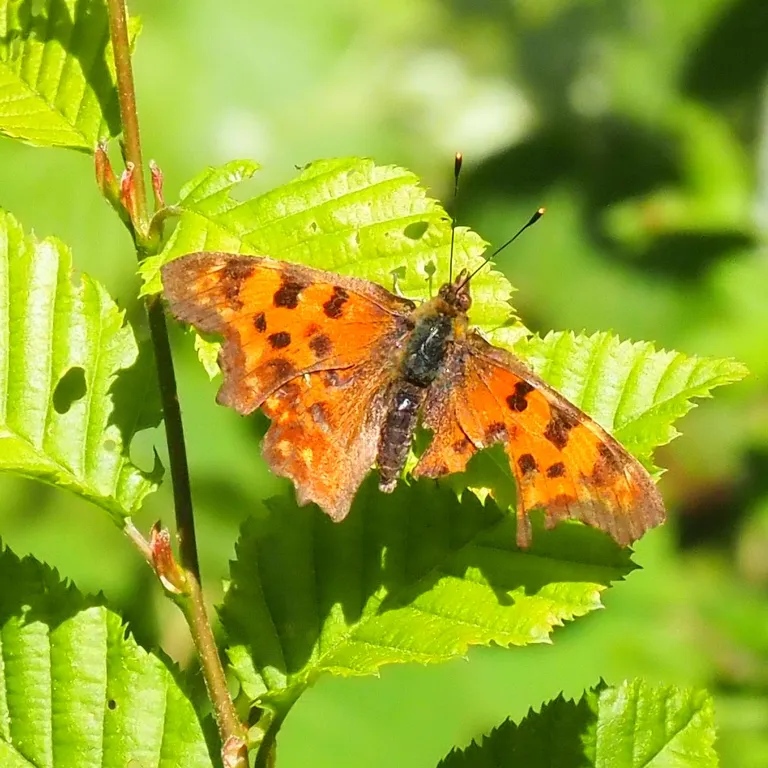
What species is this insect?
Polygonia c-album
